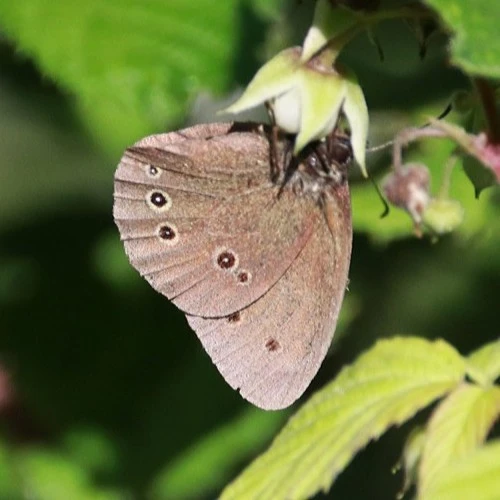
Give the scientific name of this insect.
Aphantopus hyperantus
